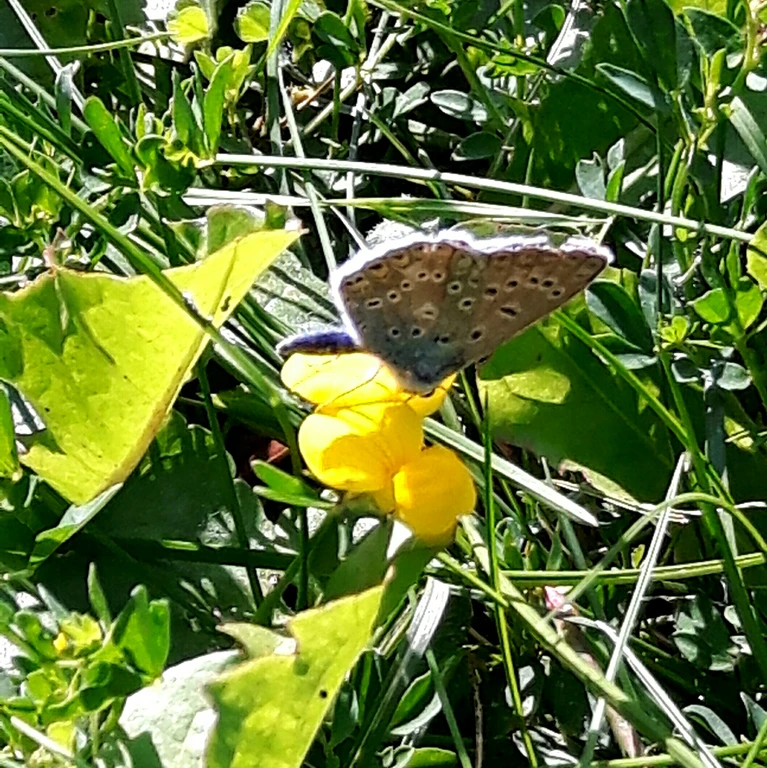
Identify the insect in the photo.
Polyommatus icarus
